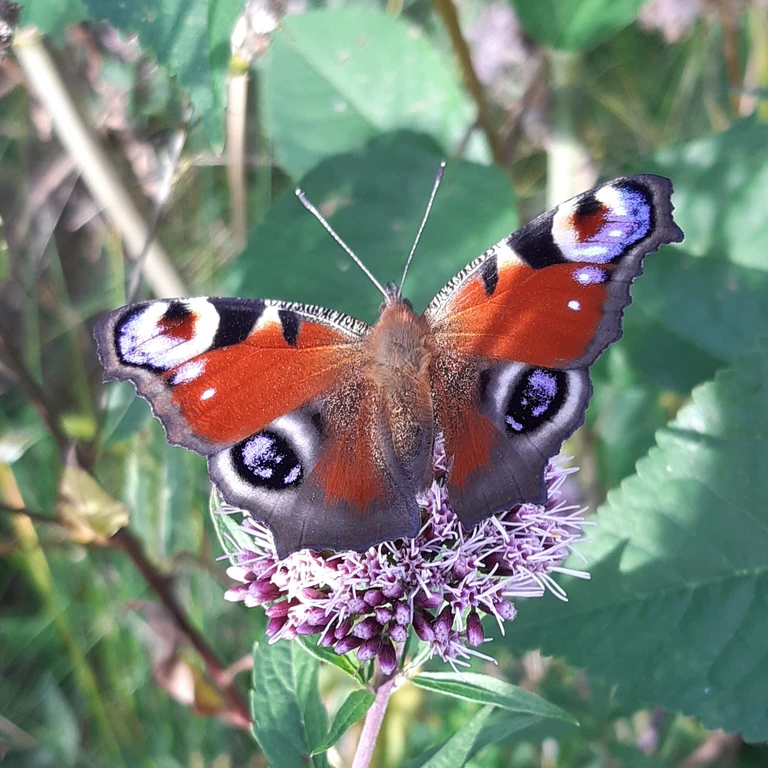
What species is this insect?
Aglais io
